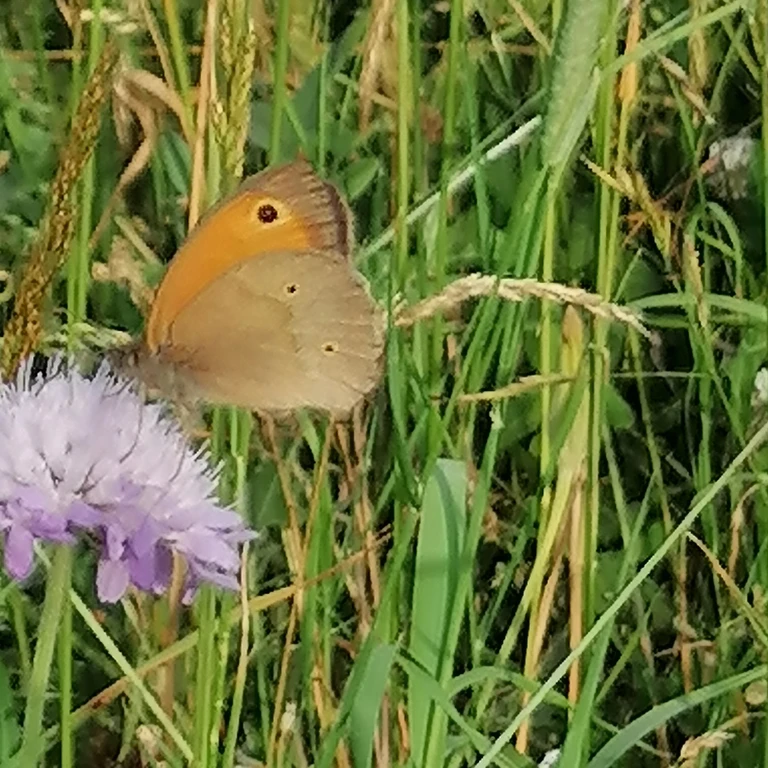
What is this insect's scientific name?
Maniola jurtina
